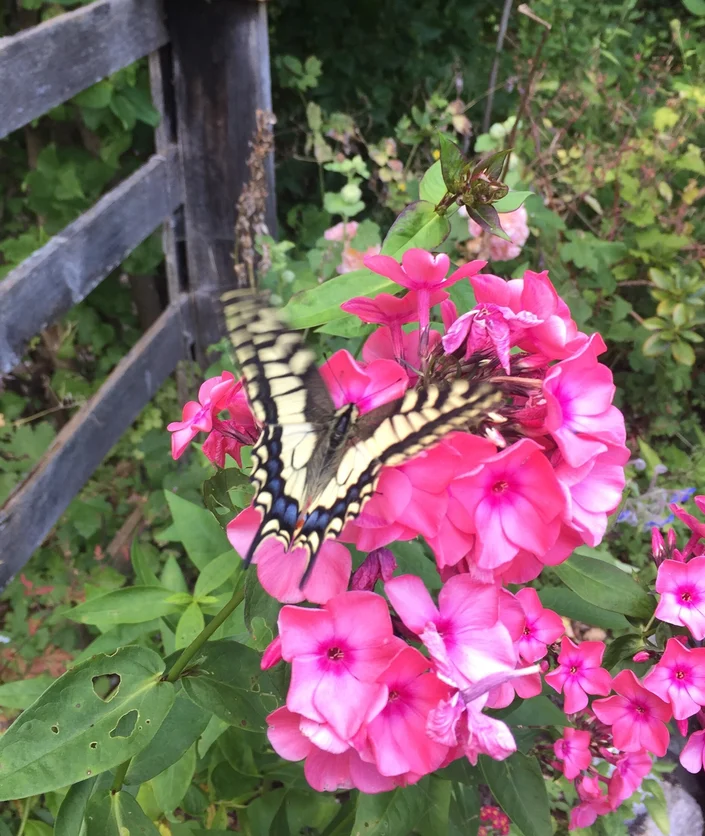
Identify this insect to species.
Papilio machaon
